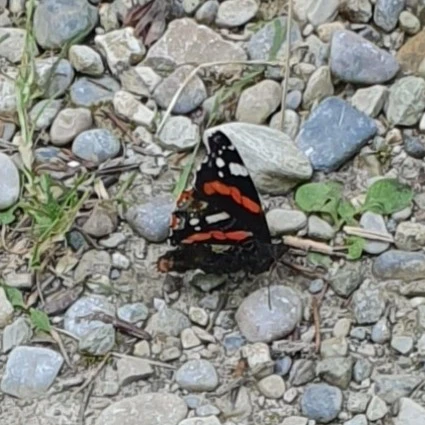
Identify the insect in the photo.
Vanessa atalanta
